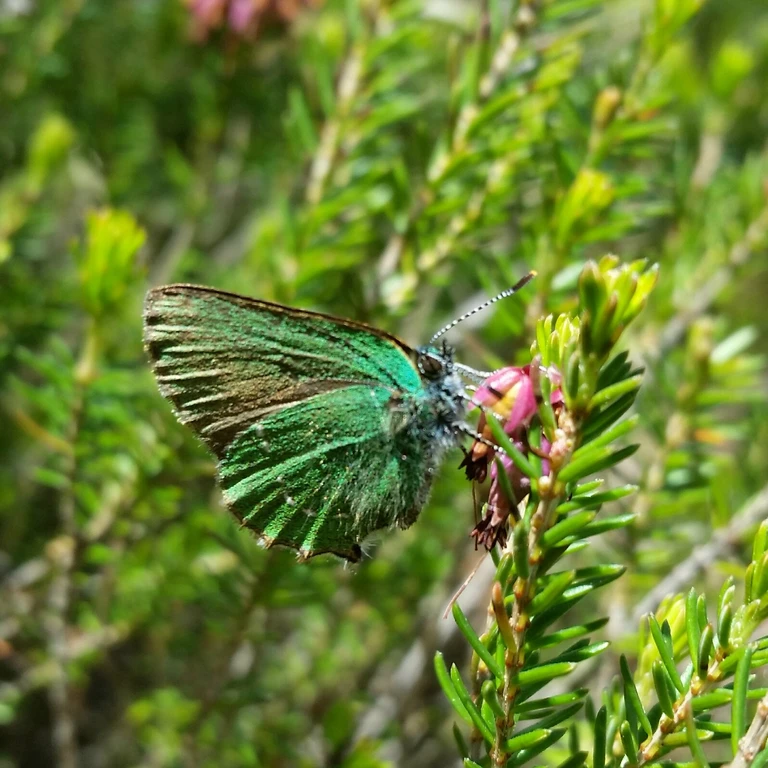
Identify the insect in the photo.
Callophrys rubi
